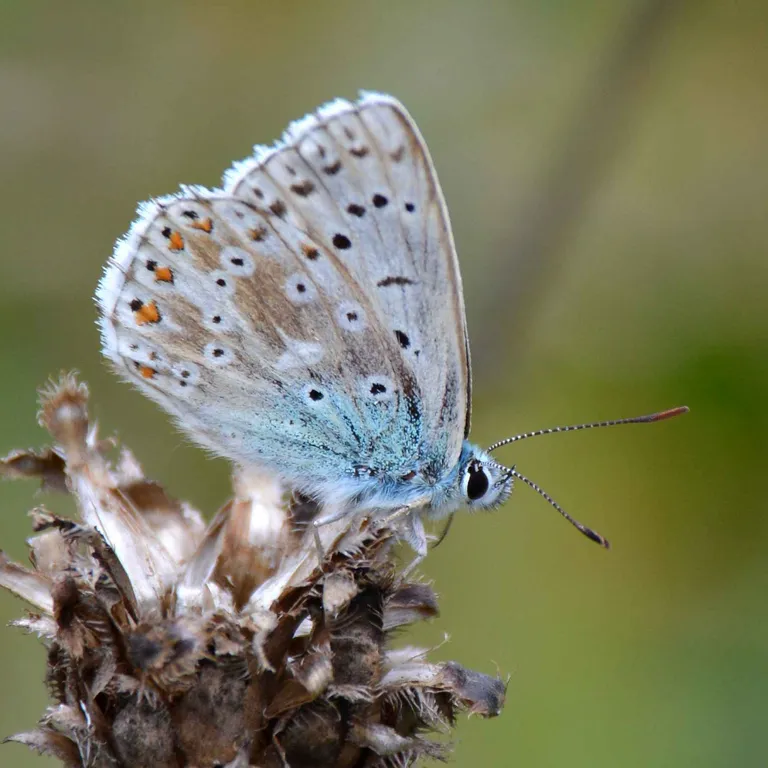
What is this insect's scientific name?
Lysandra coridon
